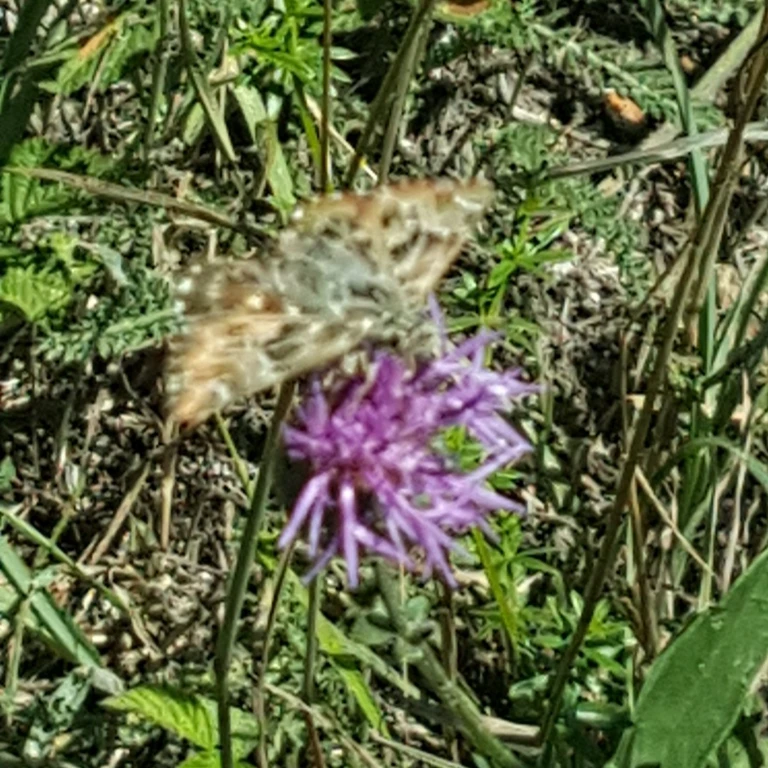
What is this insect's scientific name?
Carcharodus alceae
